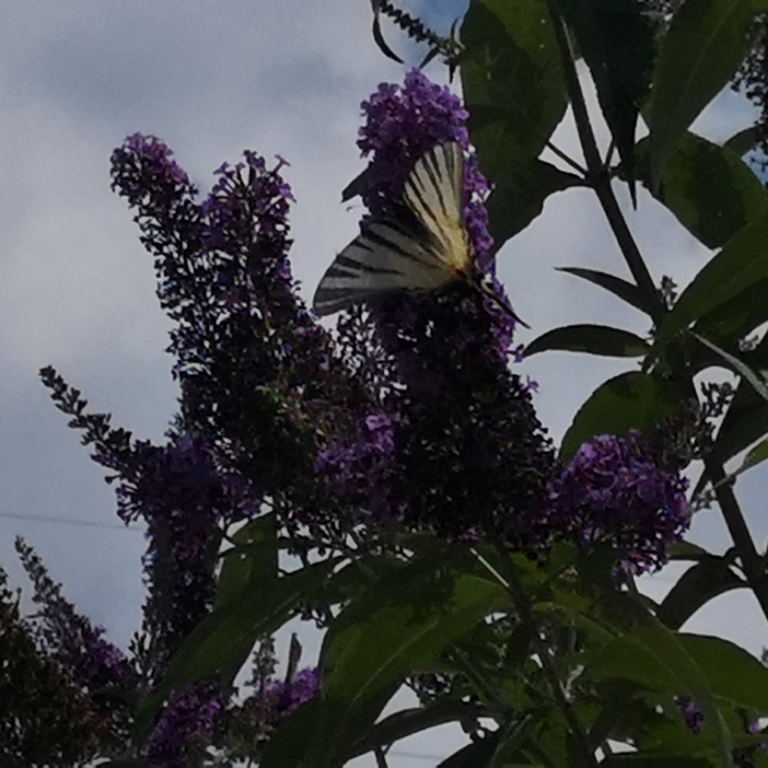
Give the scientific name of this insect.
Iphiclides podalirius
